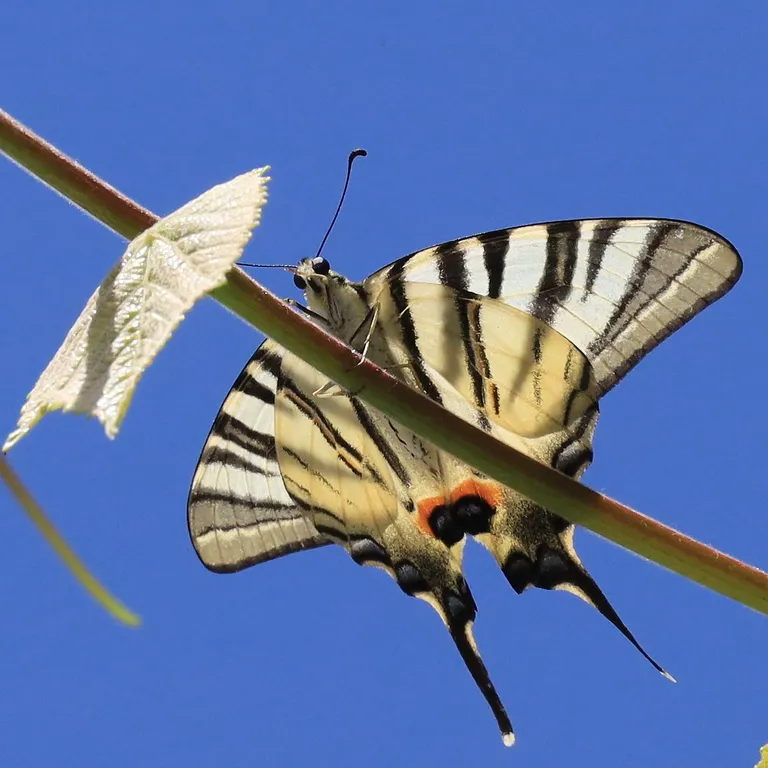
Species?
Iphiclides podalirius
